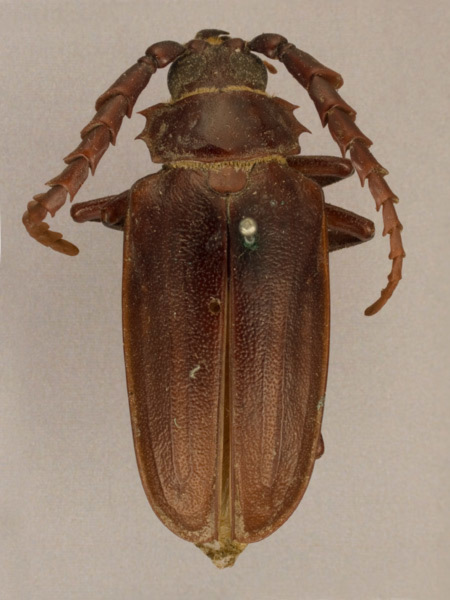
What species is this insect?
Prionus texanus (also Prionus californicus)
